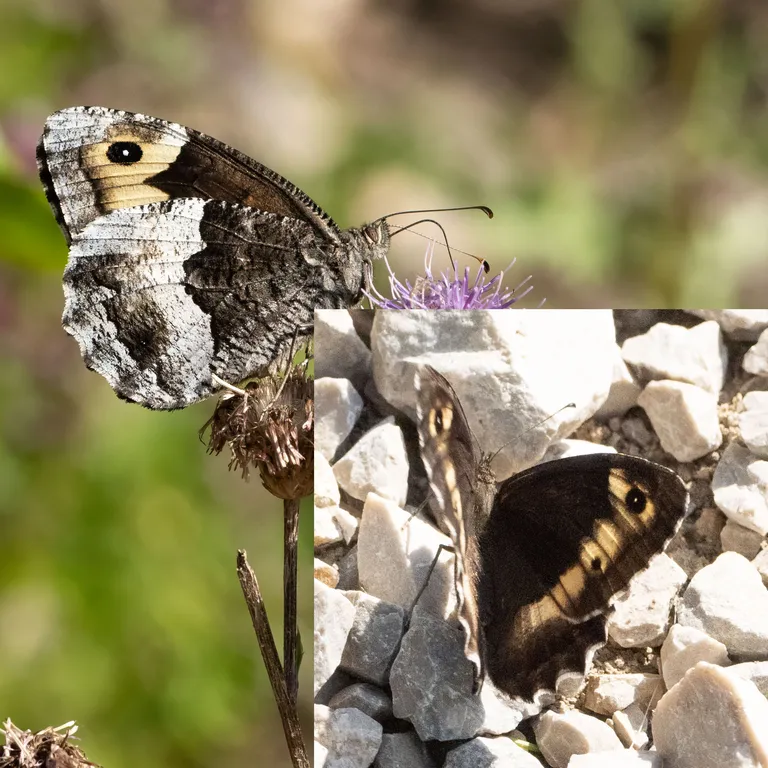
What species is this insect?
Hipparchia alcyone
